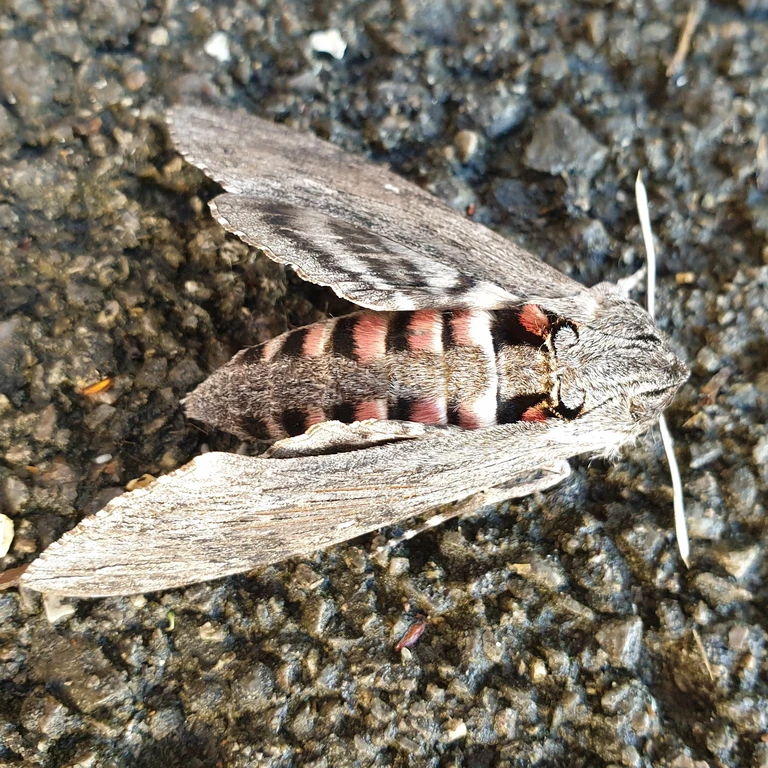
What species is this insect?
Agrius convolvuli
